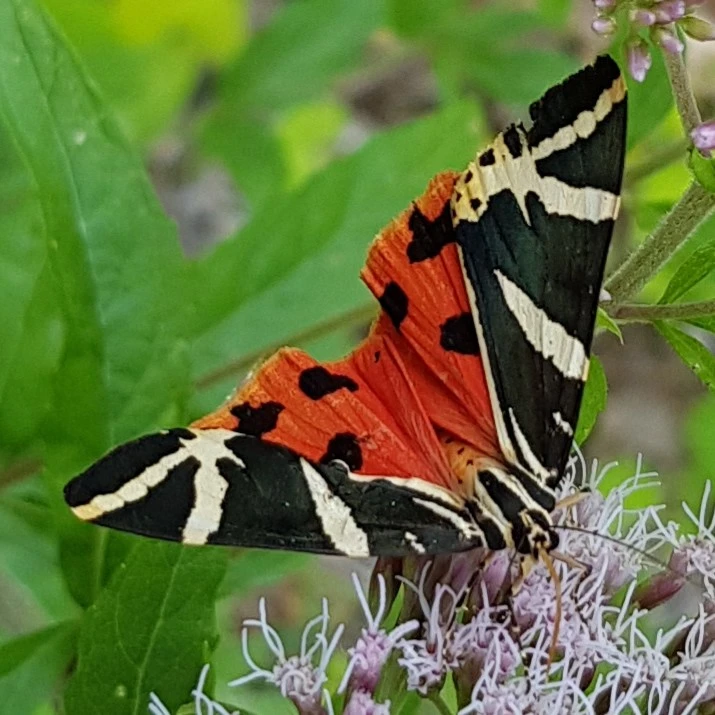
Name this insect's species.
Euplagia quadripunctaria
